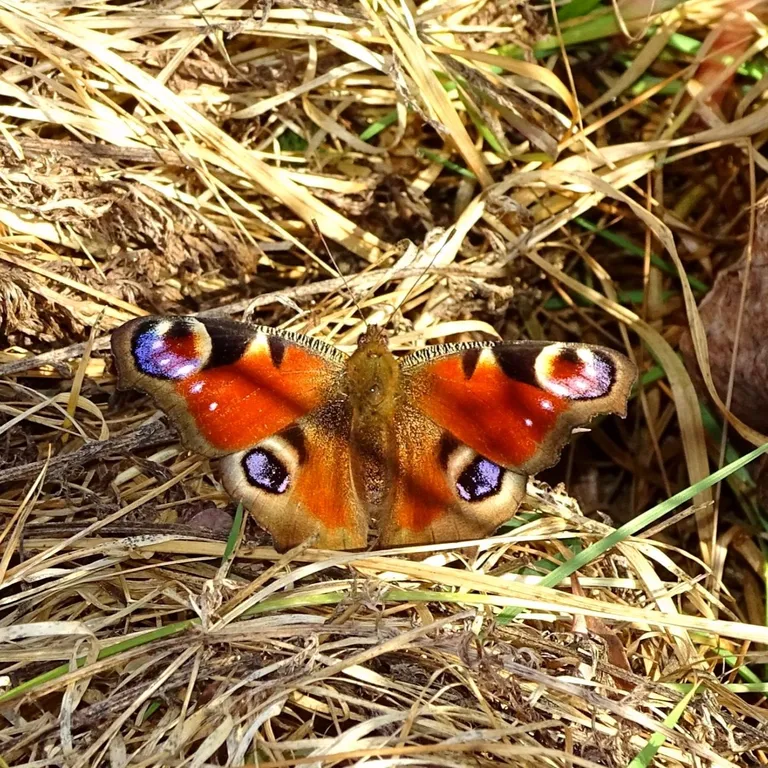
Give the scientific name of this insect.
Aglais io
